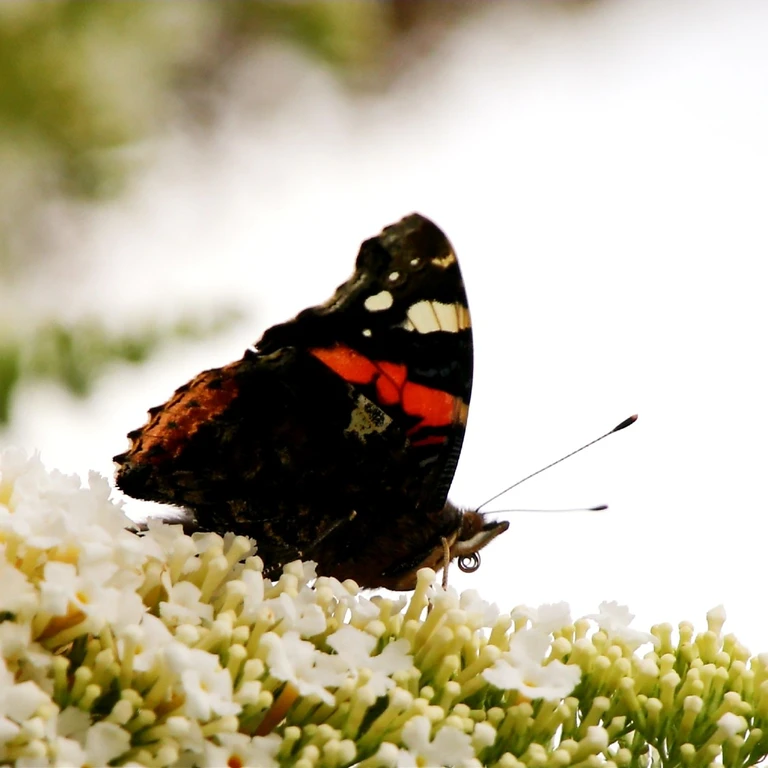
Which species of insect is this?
Vanessa atalanta
